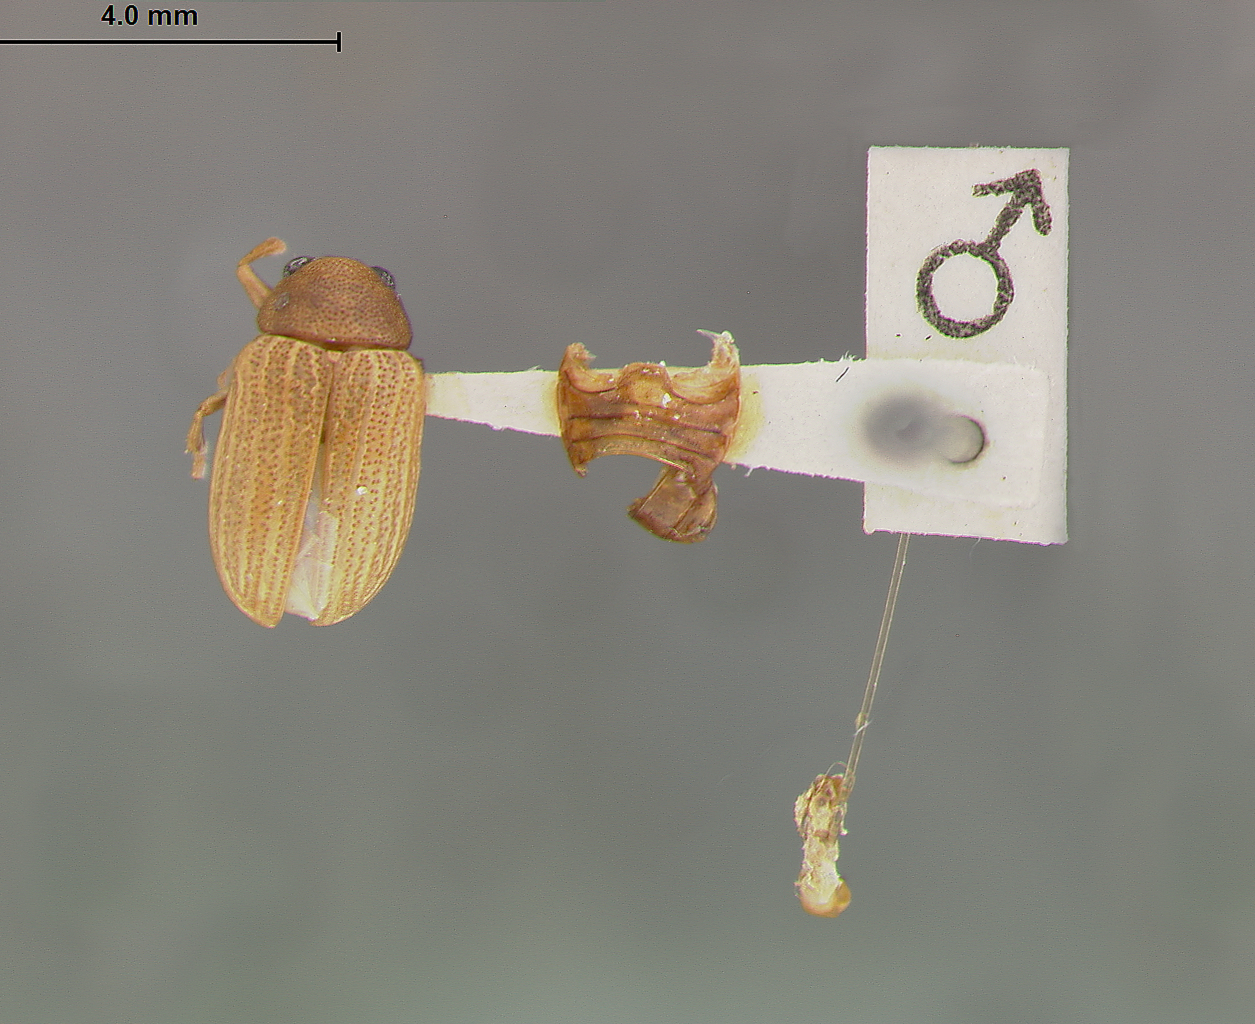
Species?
Colaspis keyensis
